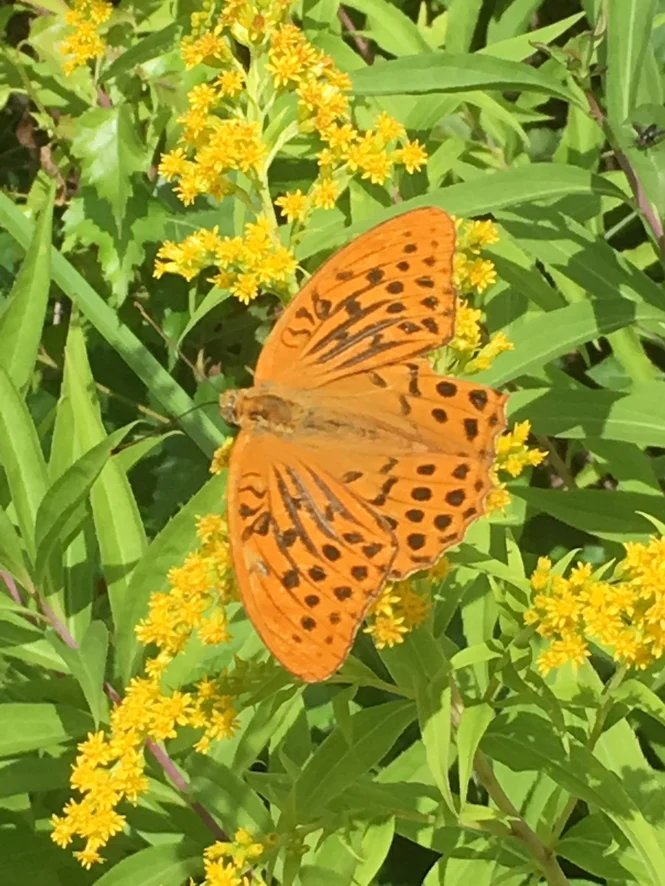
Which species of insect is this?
Argynnis paphia
